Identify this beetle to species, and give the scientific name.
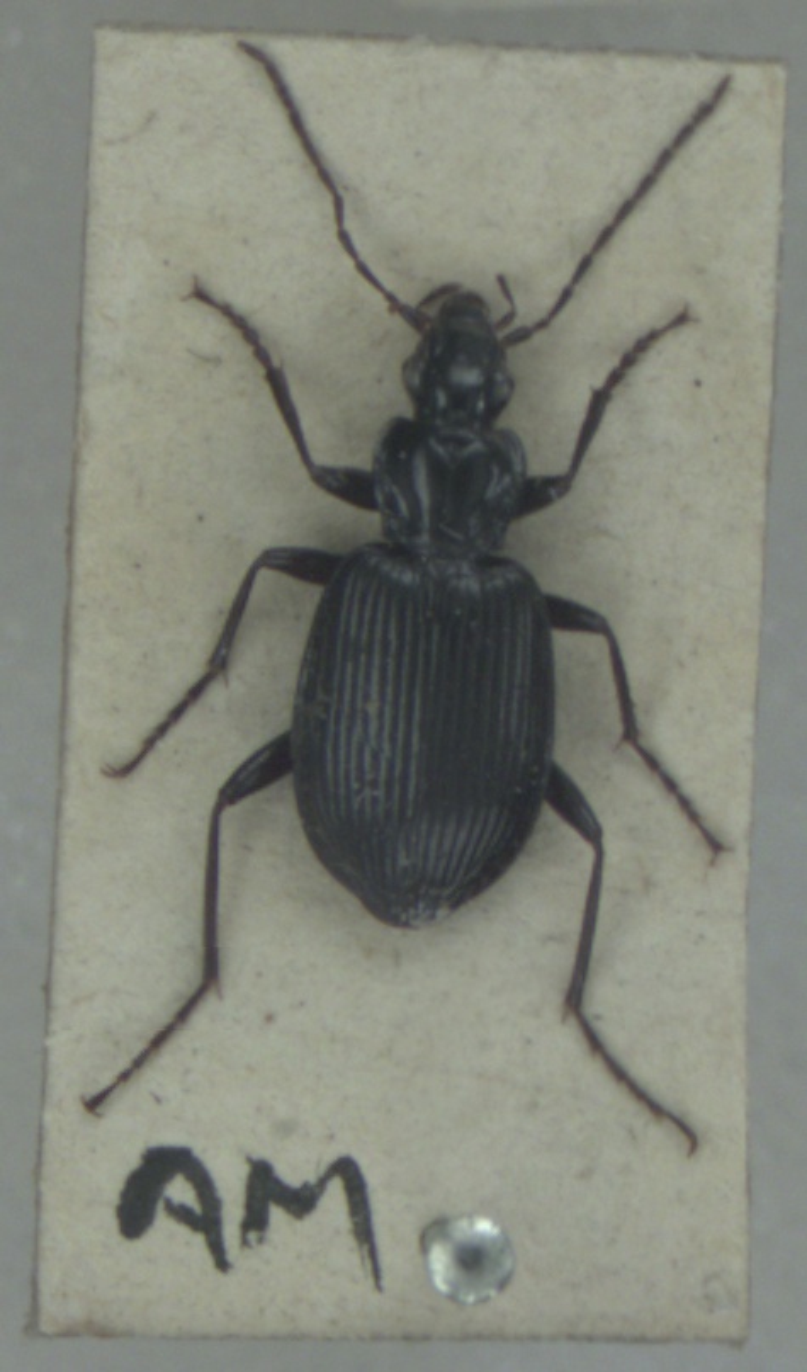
Platynus assimilis
